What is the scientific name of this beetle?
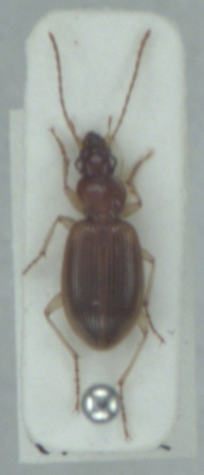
Paranchus albipes
